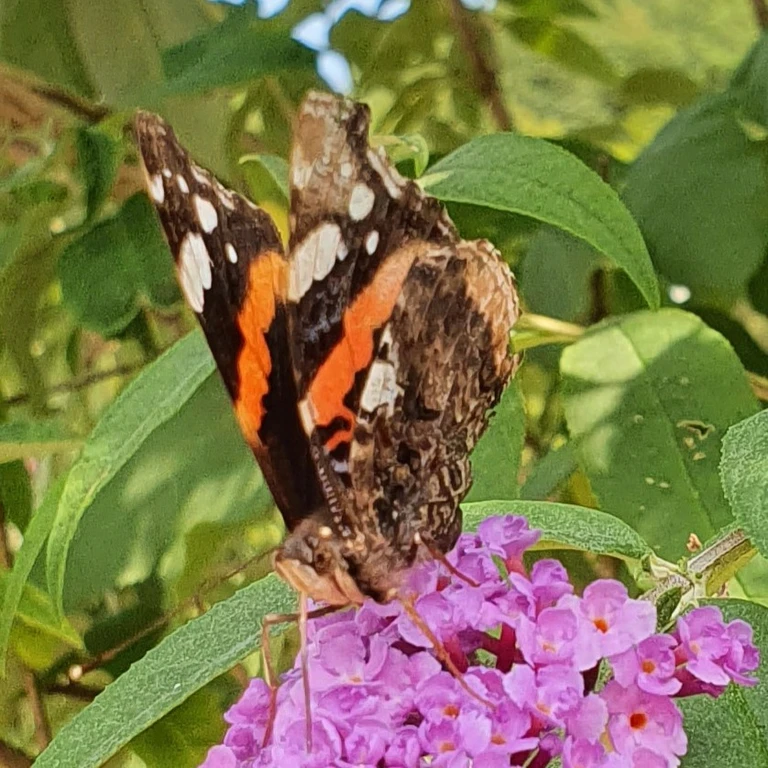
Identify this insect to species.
Vanessa atalanta
